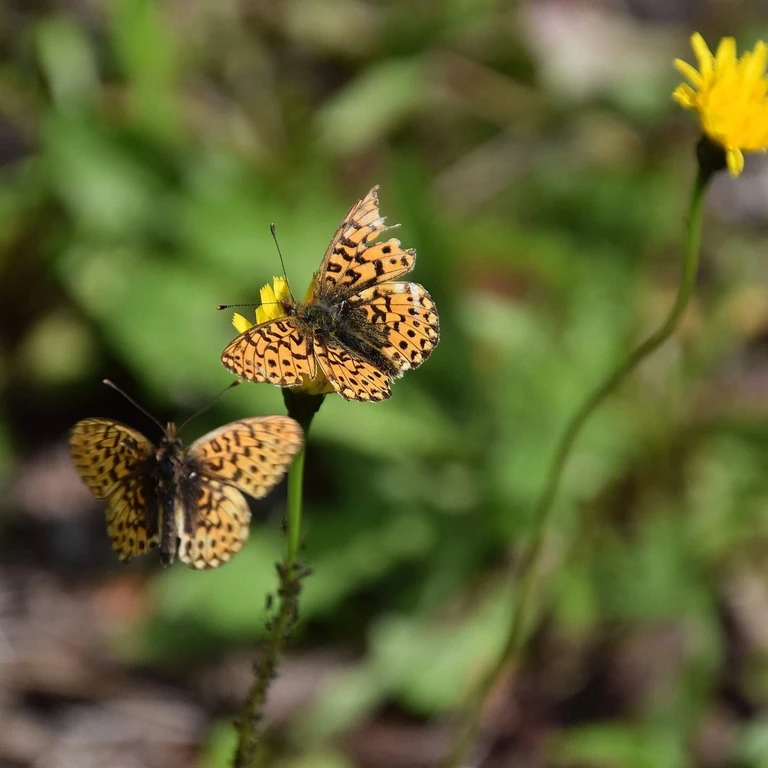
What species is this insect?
Boloria euphrosyne (also Clossiana euphrosyne)
